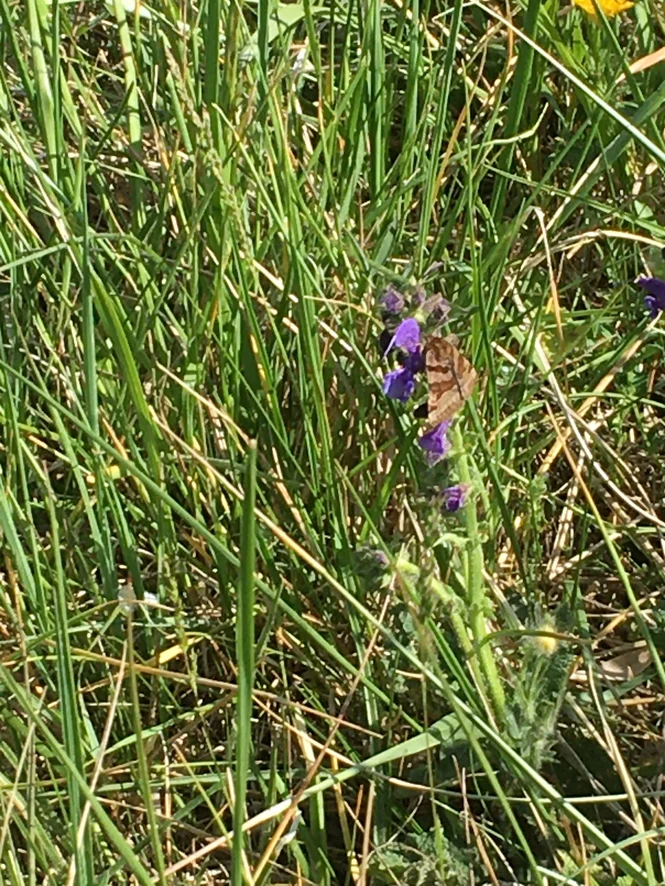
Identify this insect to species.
Euclidia glyphica
